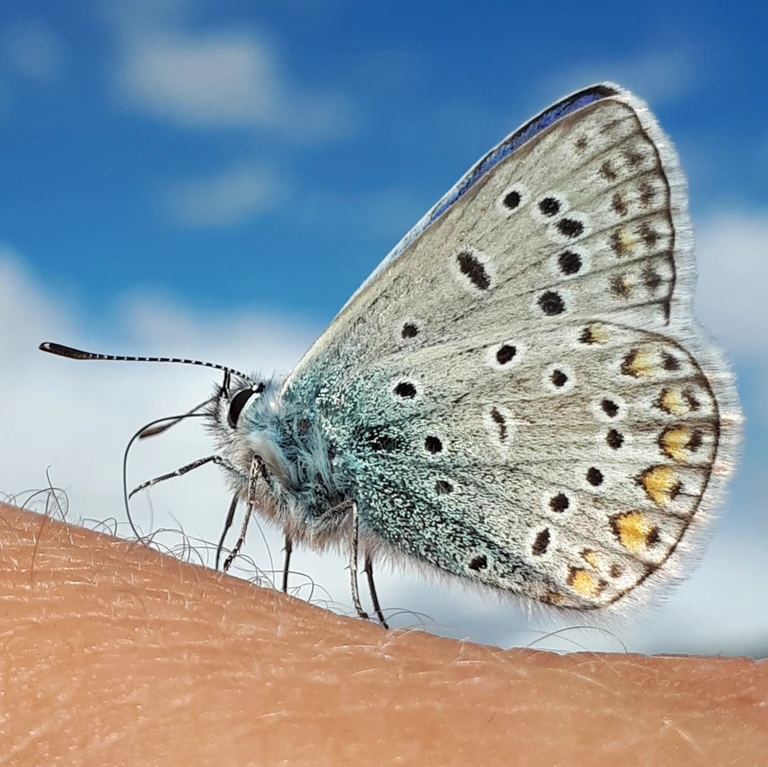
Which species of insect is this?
Polyommatus icarus
